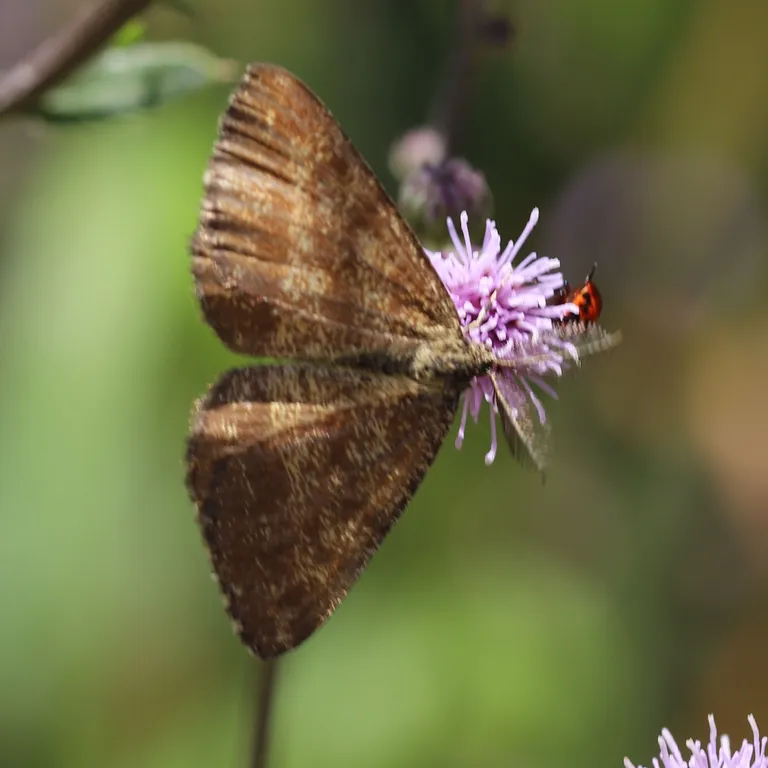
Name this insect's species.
Ematurga atomaria
